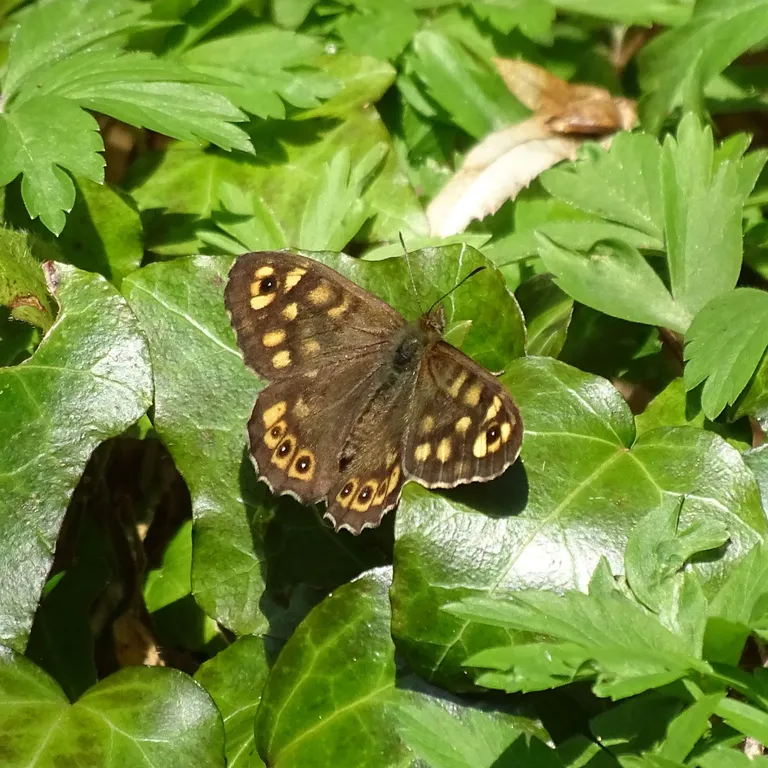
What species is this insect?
Pararge aegeria
